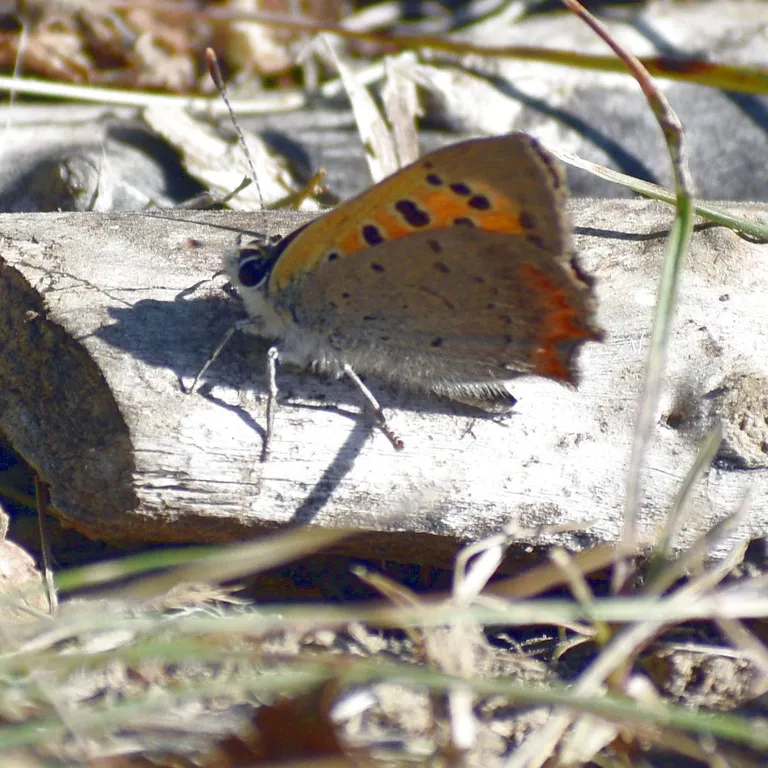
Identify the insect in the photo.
Lycaena phlaeas
